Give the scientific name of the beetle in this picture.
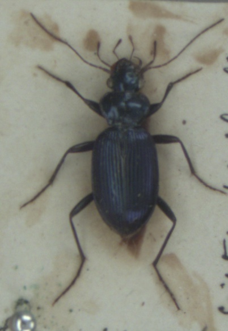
Leistus spinibarbis
